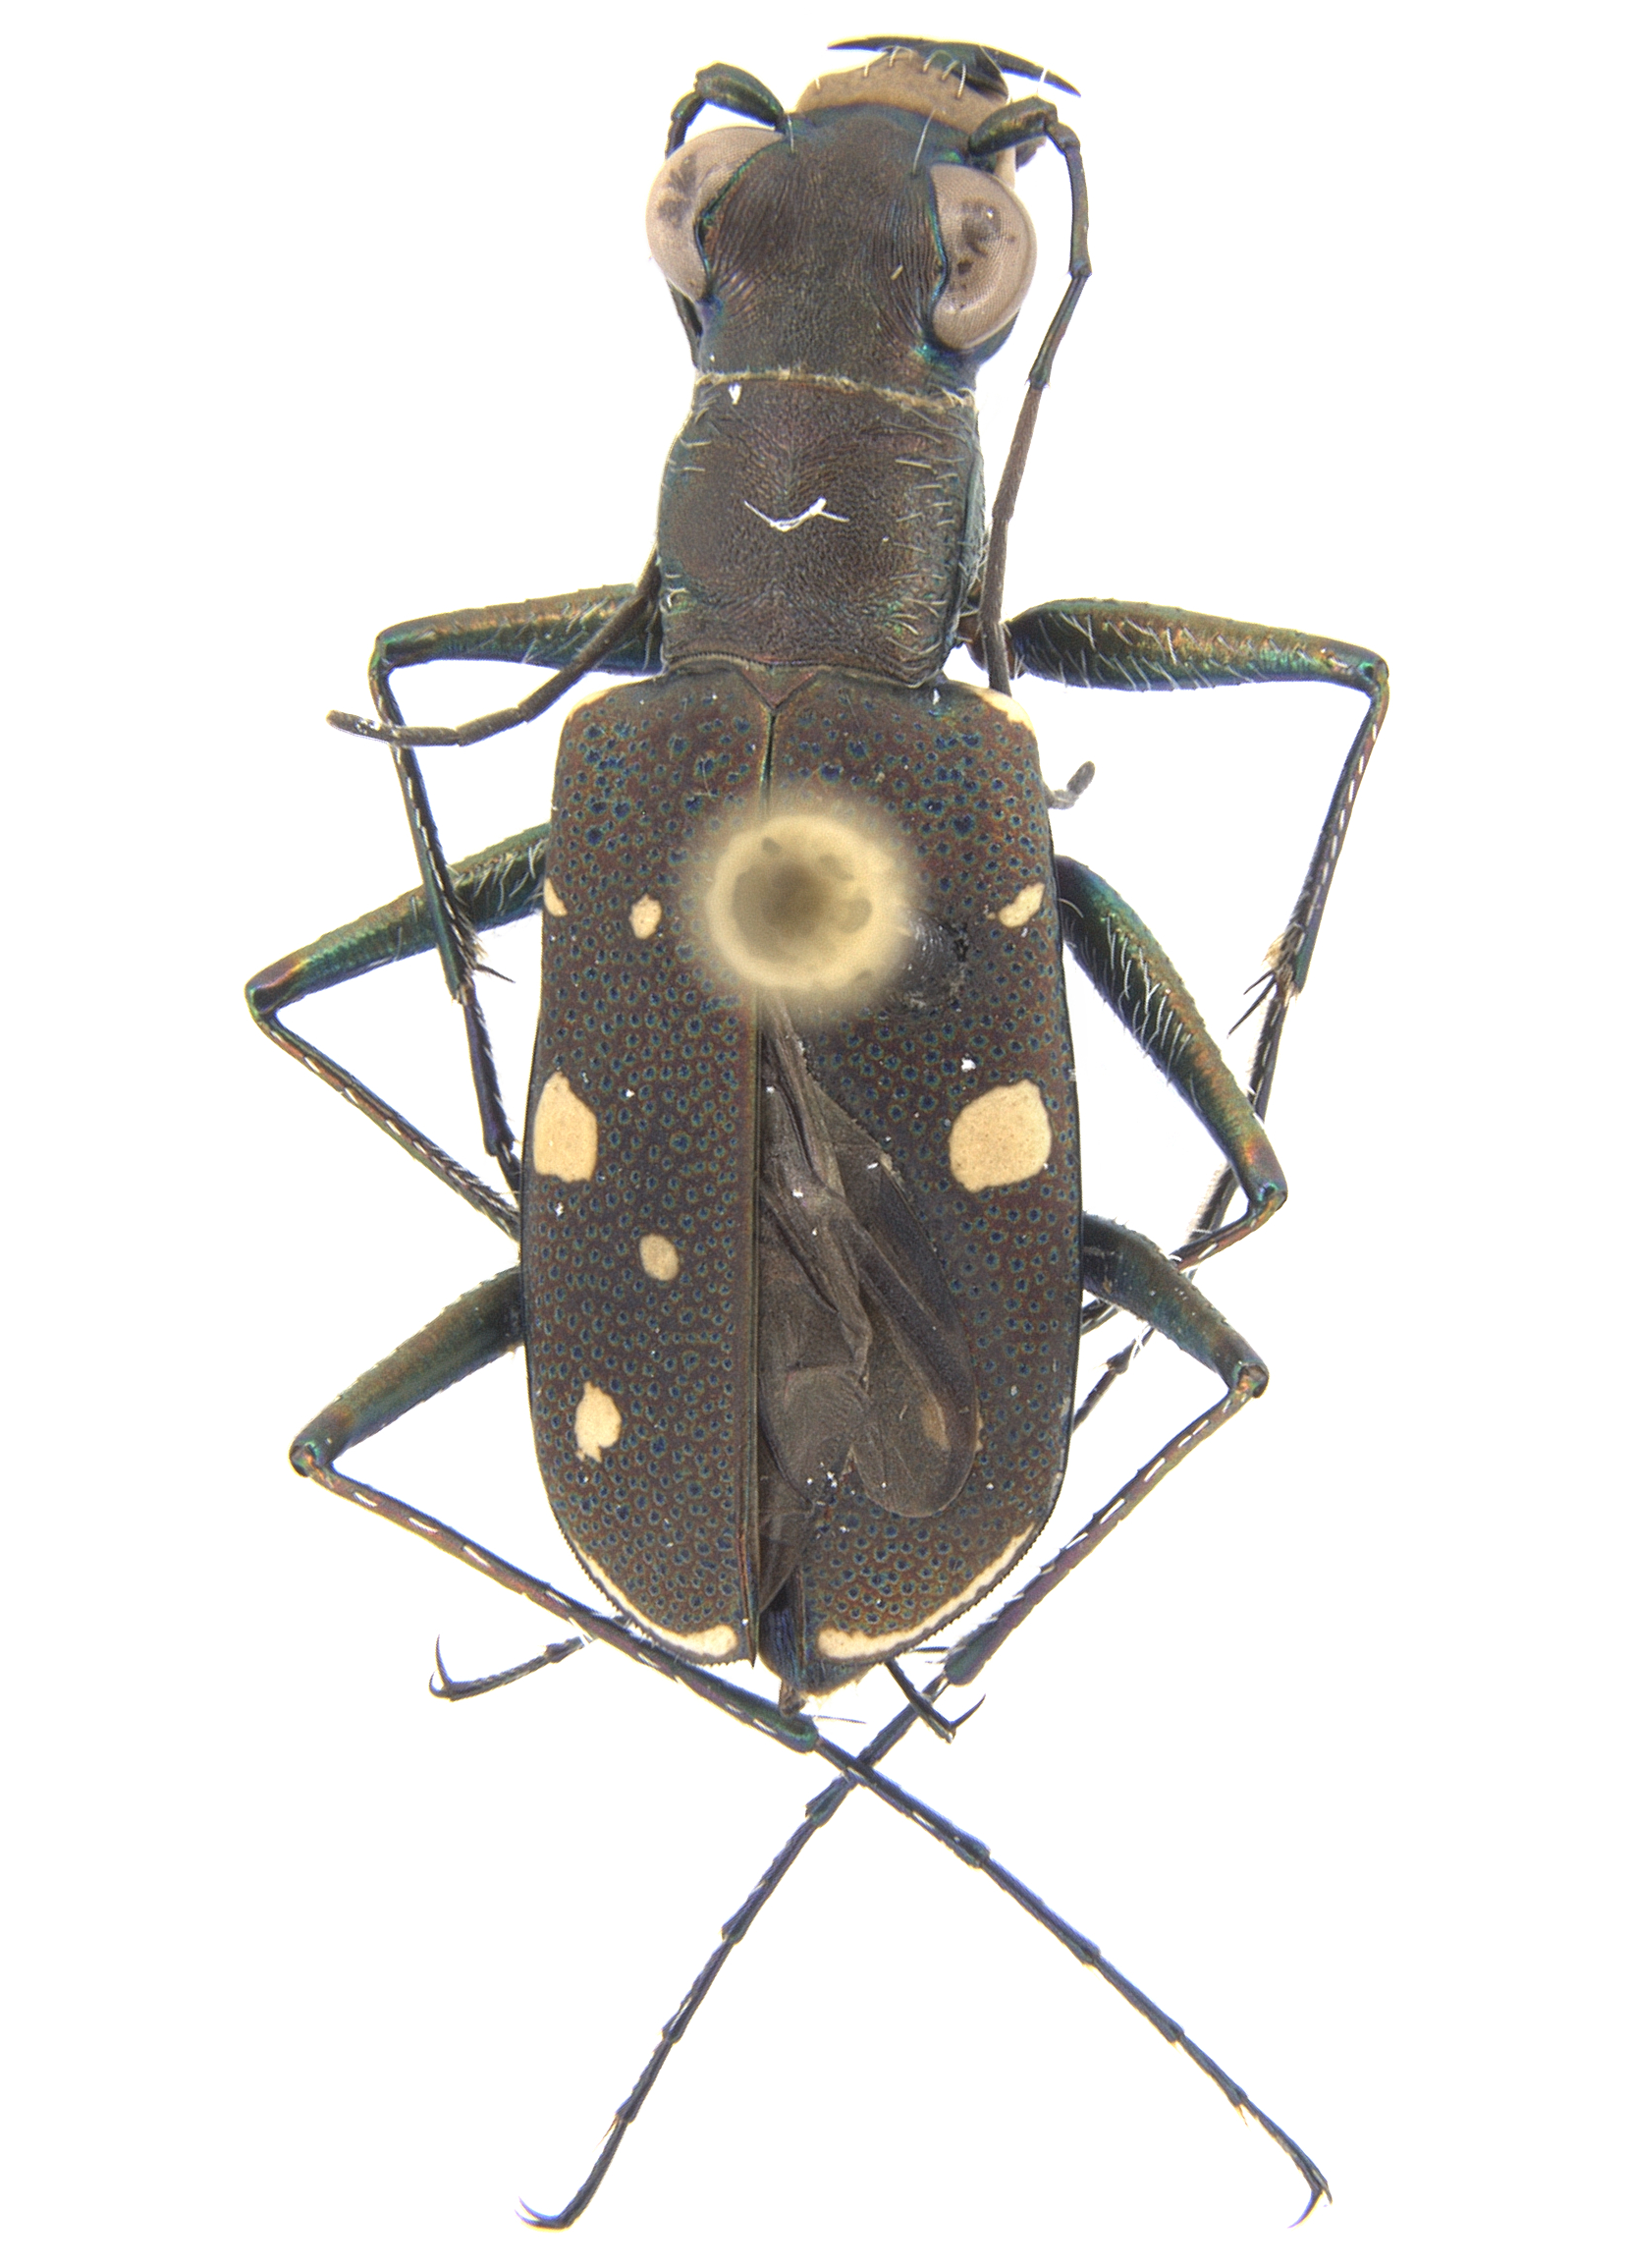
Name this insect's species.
Cylindera disjuncta
